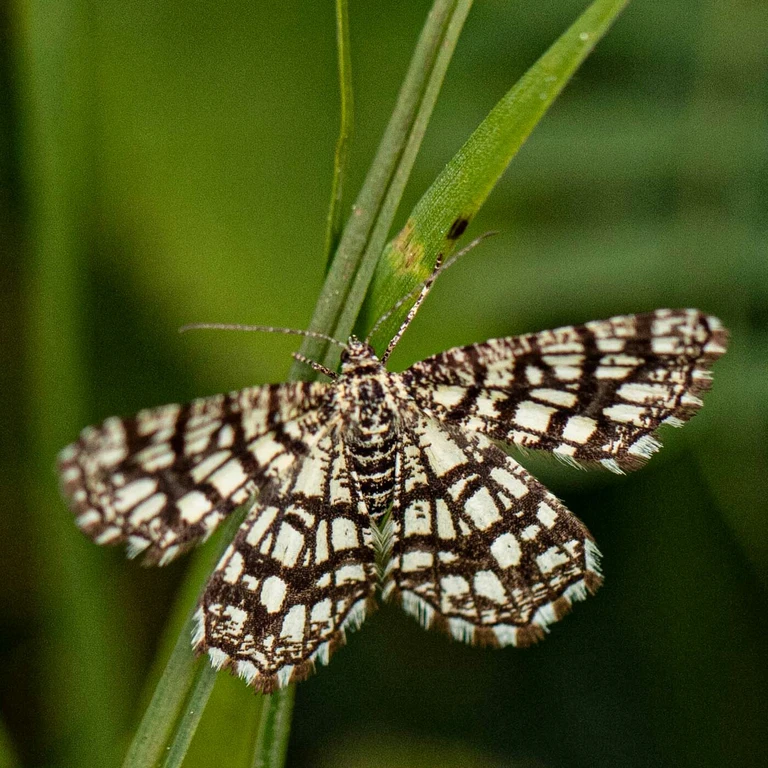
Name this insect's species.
Chiasmia clathrata
